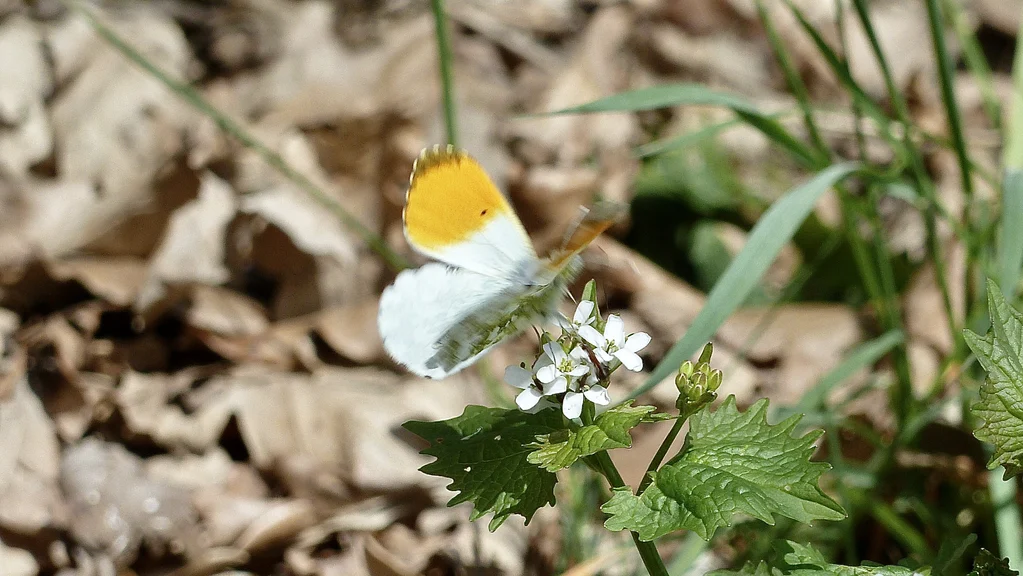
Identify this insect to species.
Anthocharis cardamines
